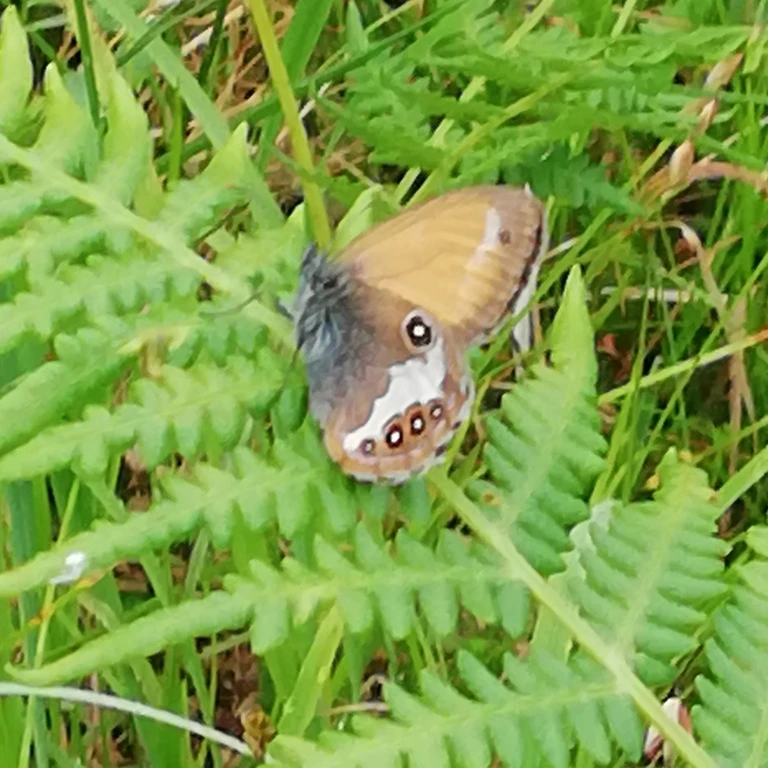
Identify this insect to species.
Coenonympha arcania
